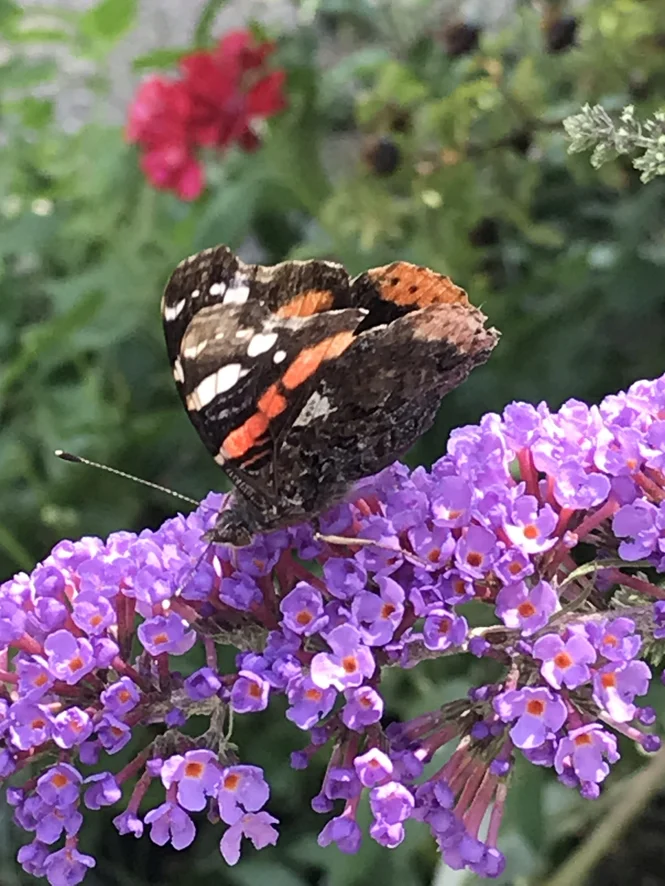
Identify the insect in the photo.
Vanessa atalanta
